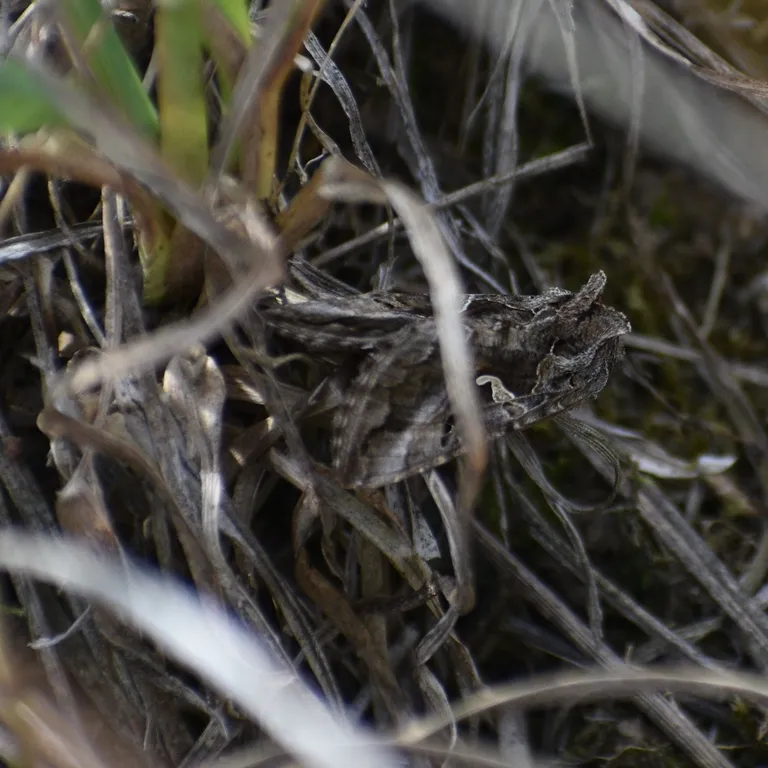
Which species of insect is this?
Autographa gamma
